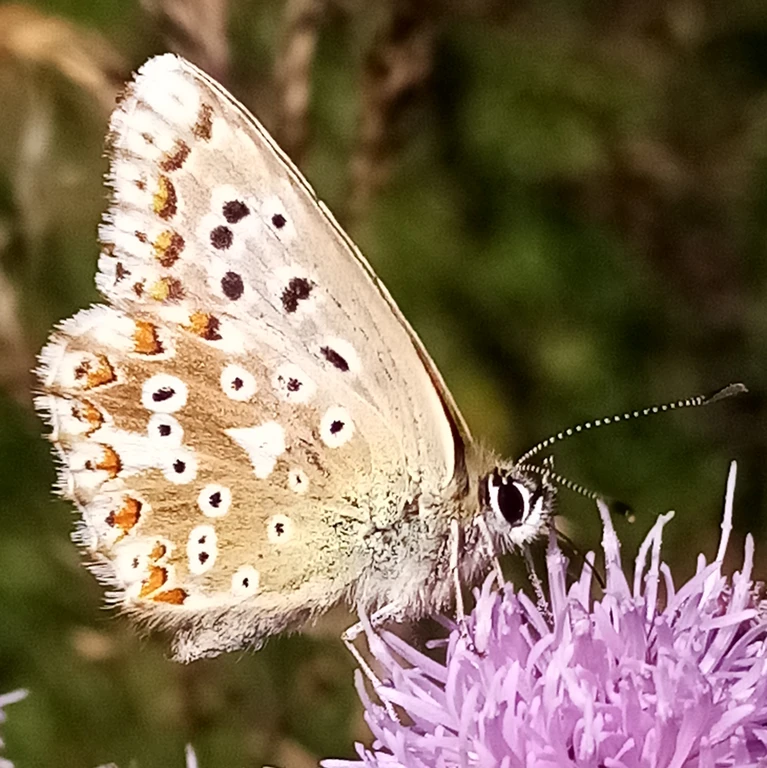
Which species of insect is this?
Lysandra coridon
